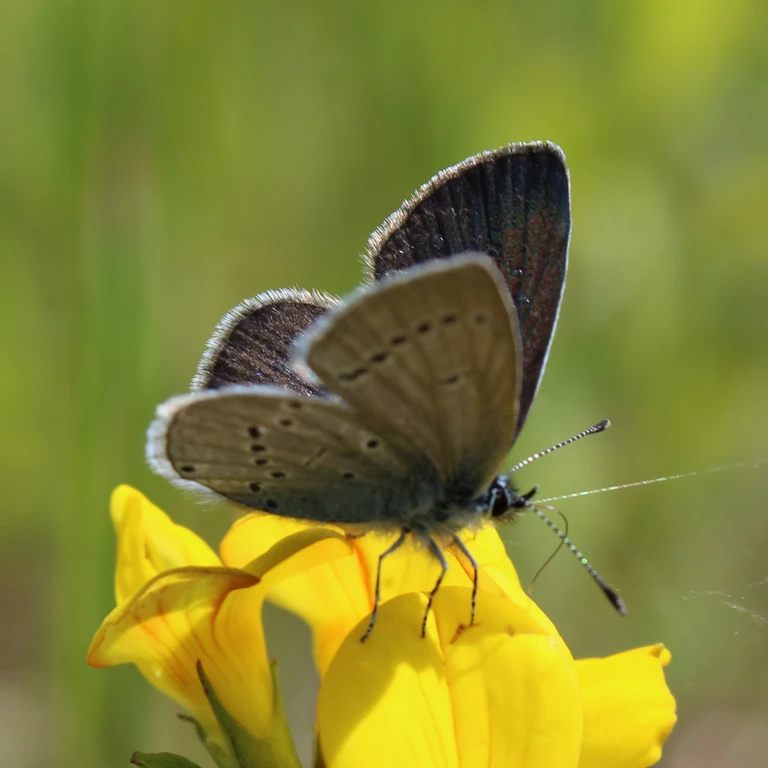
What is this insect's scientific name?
Cupido minimus
